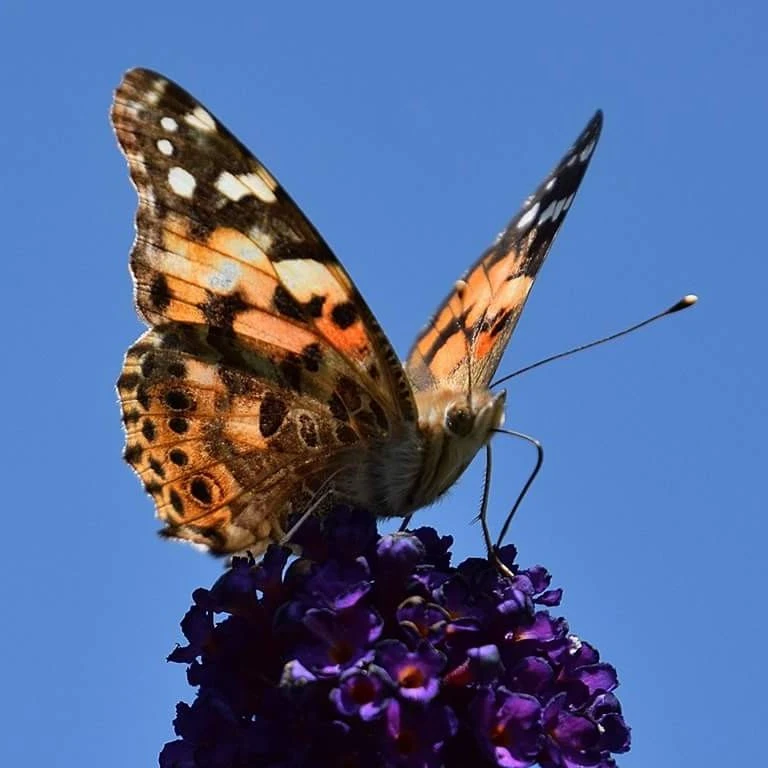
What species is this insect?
Vanessa cardui
